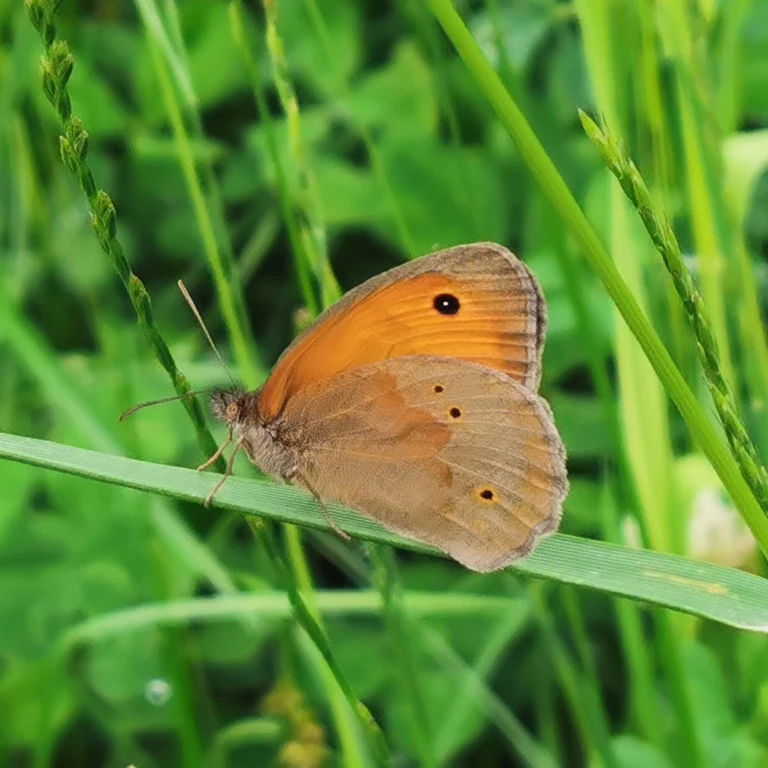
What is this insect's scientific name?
Maniola jurtina
